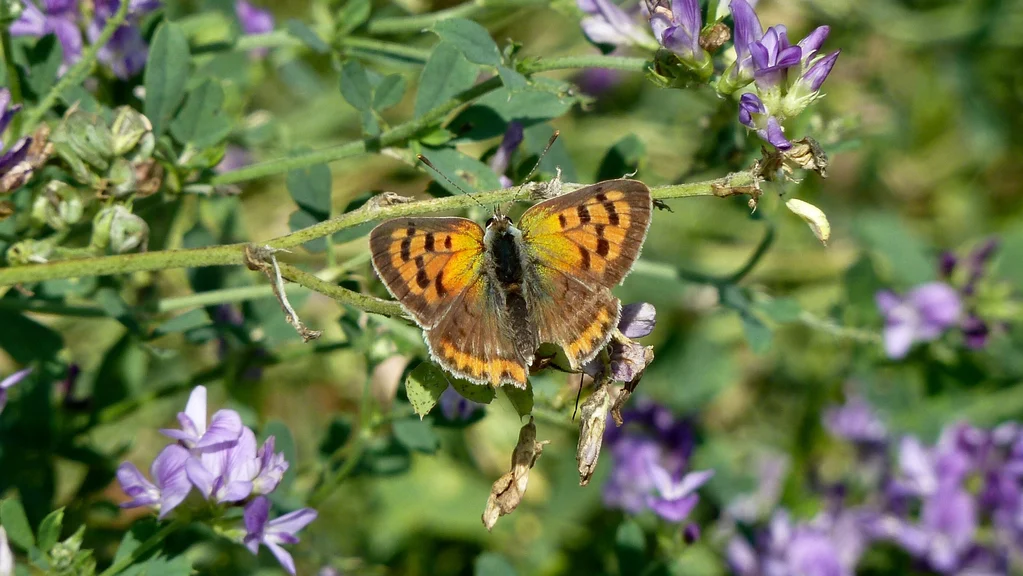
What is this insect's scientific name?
Lycaena phlaeas
